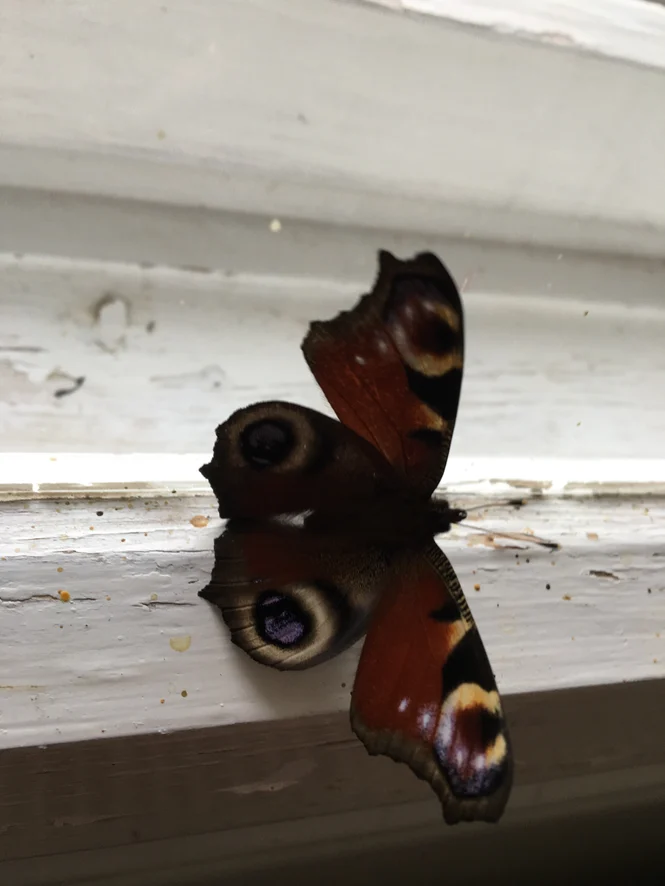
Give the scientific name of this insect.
Aglais io
